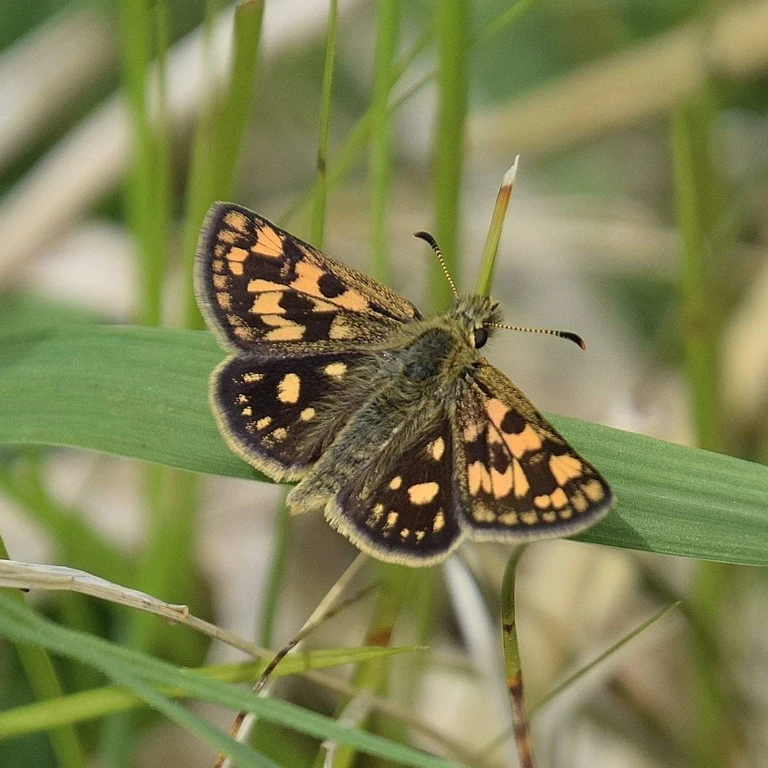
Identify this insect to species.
Carterocephalus palaemon
